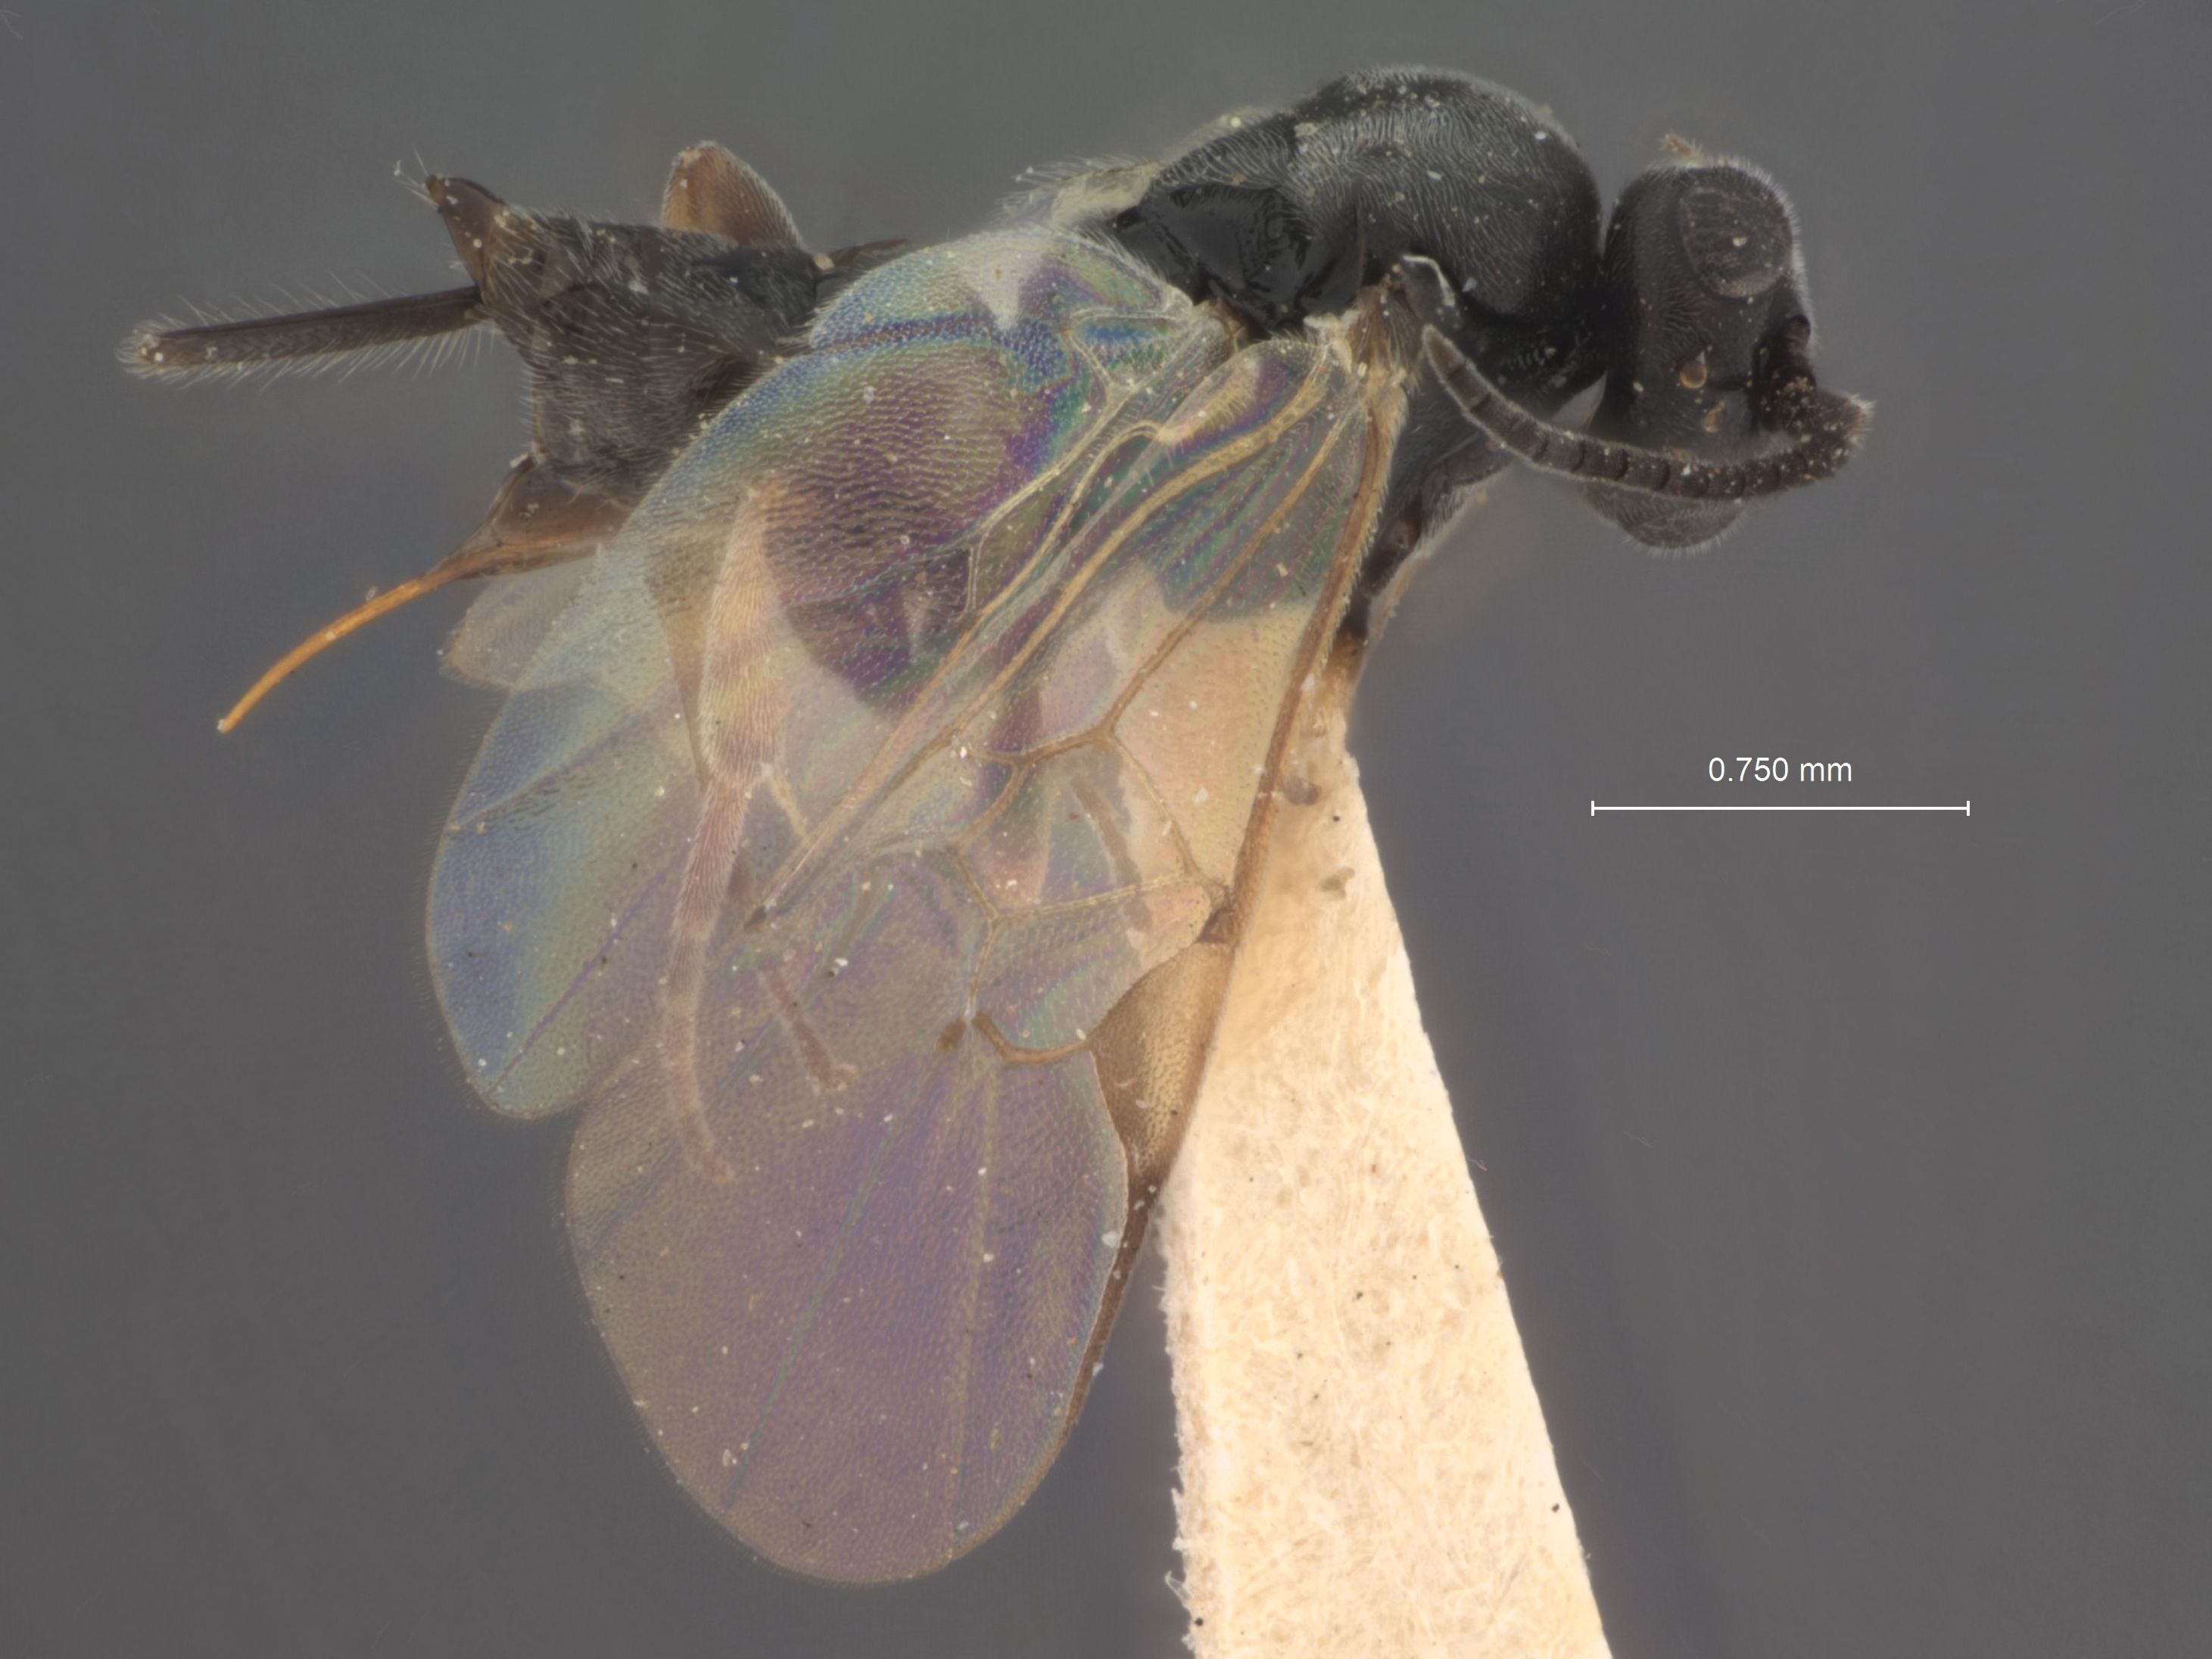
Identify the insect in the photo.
Apanteles scutellaris
